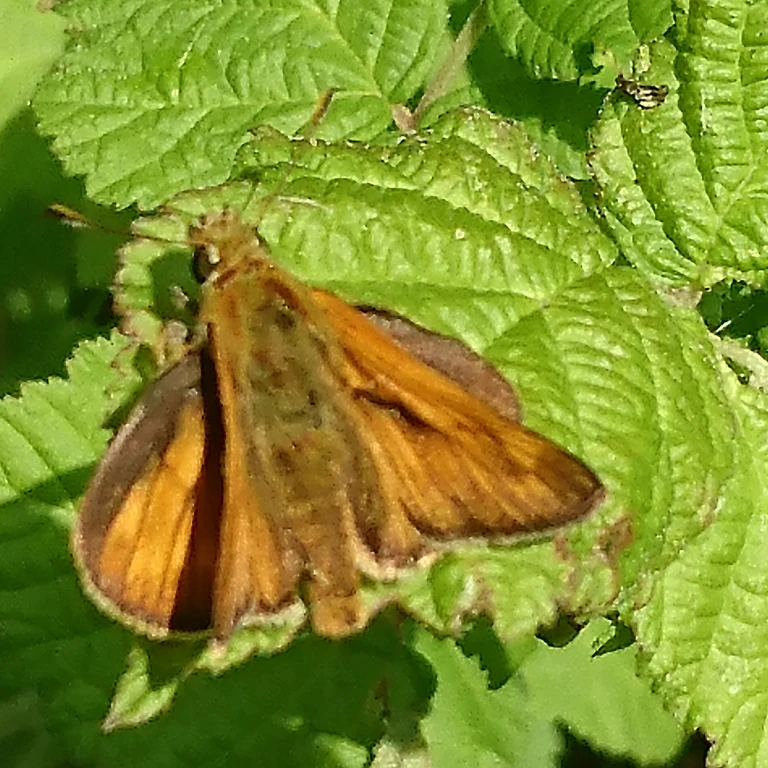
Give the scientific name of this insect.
Ochlodes sylvanus (also Ochlodes venata)
